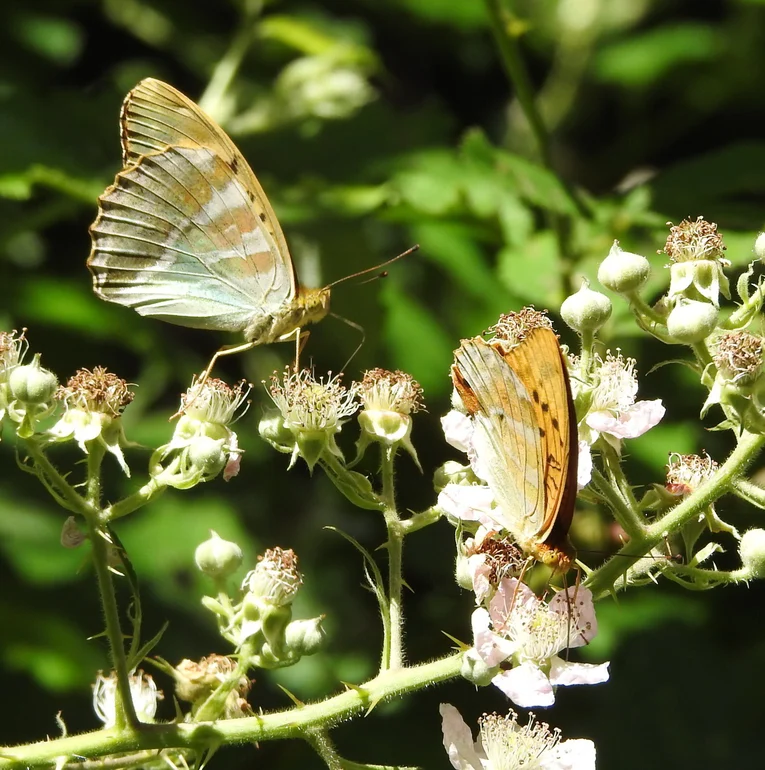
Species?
Argynnis paphia
